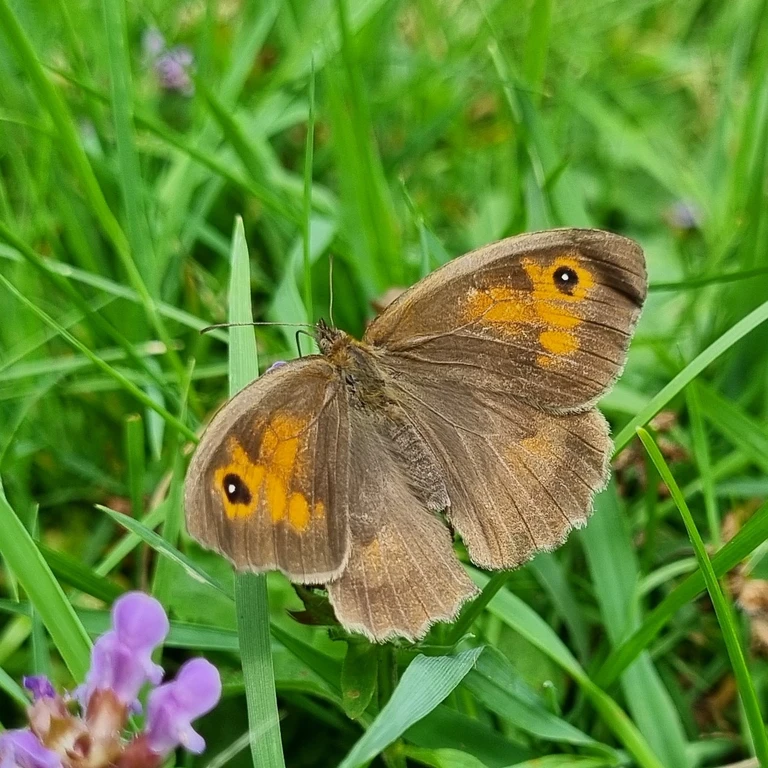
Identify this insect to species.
Maniola jurtina
